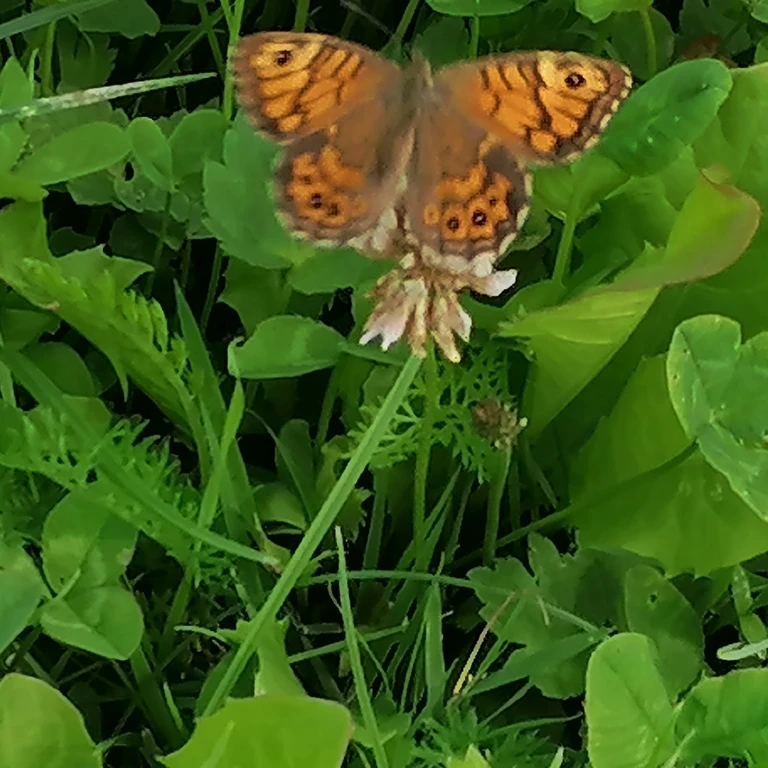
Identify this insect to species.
Lasiommata megera (also Pararge megera)
